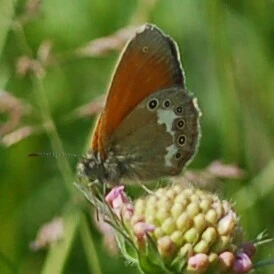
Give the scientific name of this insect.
Coenonympha glycerion (also Coenonympha iphis)
